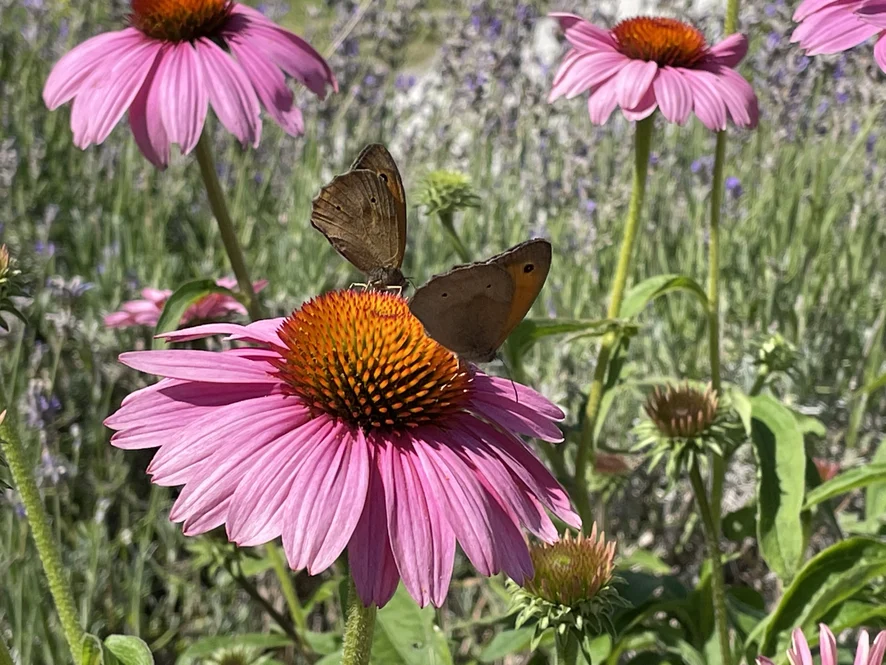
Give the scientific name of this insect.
Maniola jurtina
